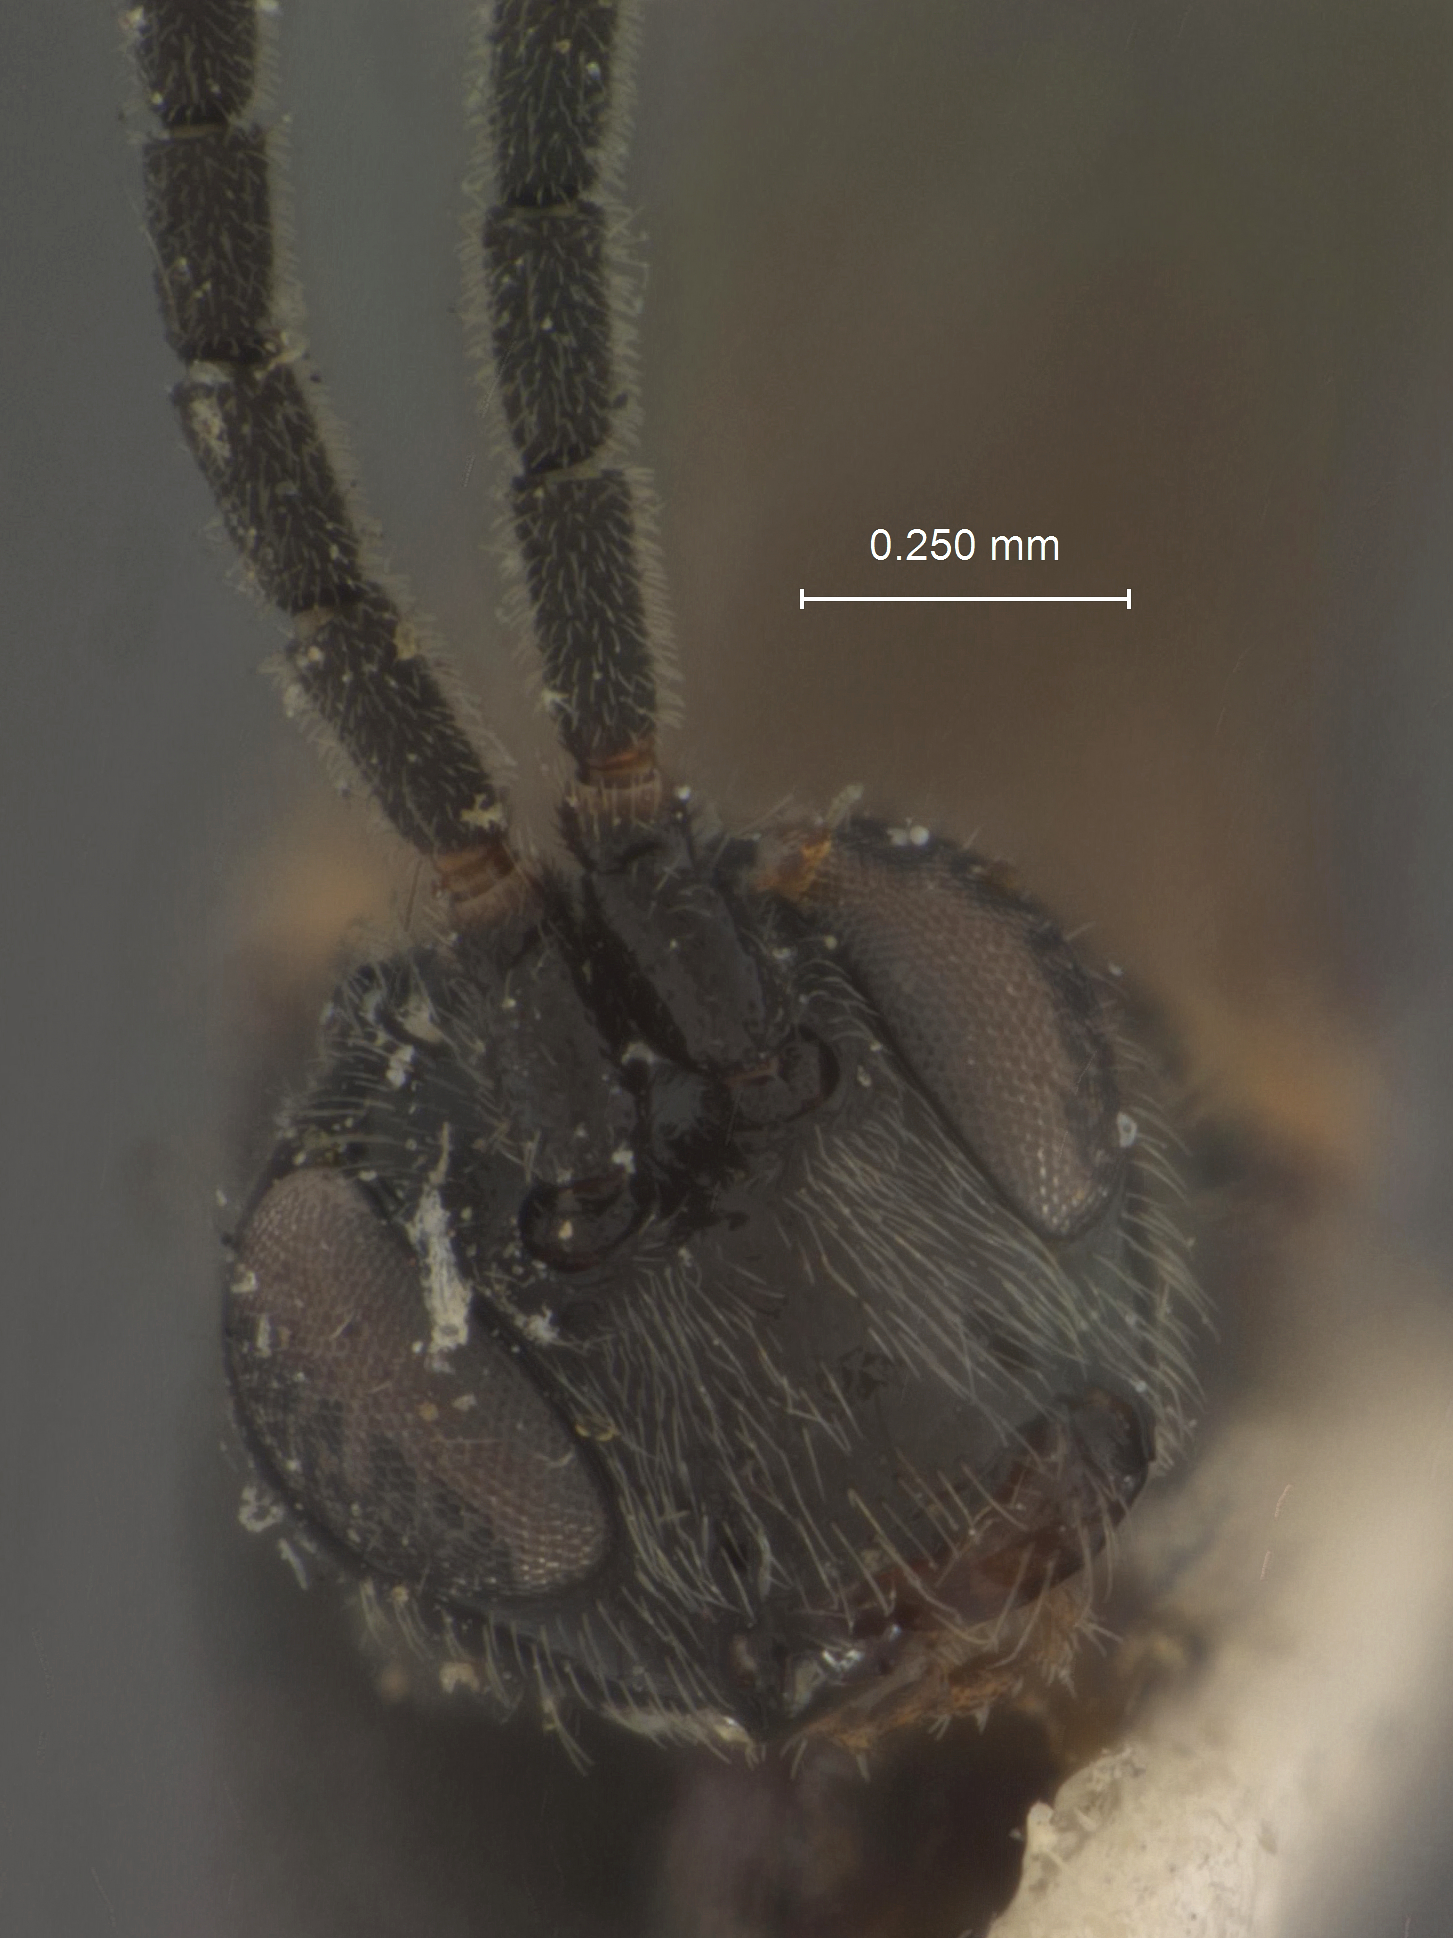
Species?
Habromma nigra
